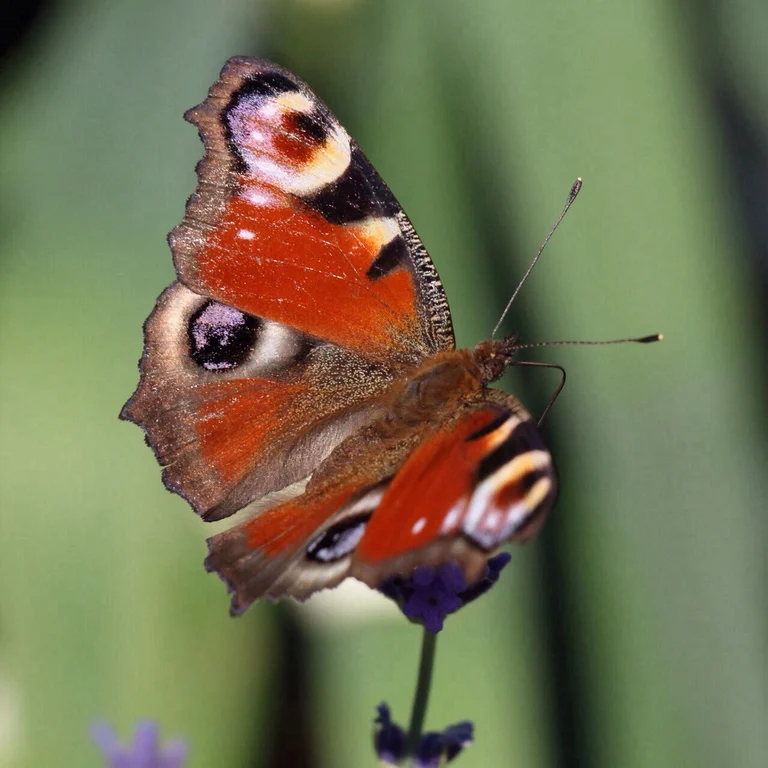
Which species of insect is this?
Aglais io
